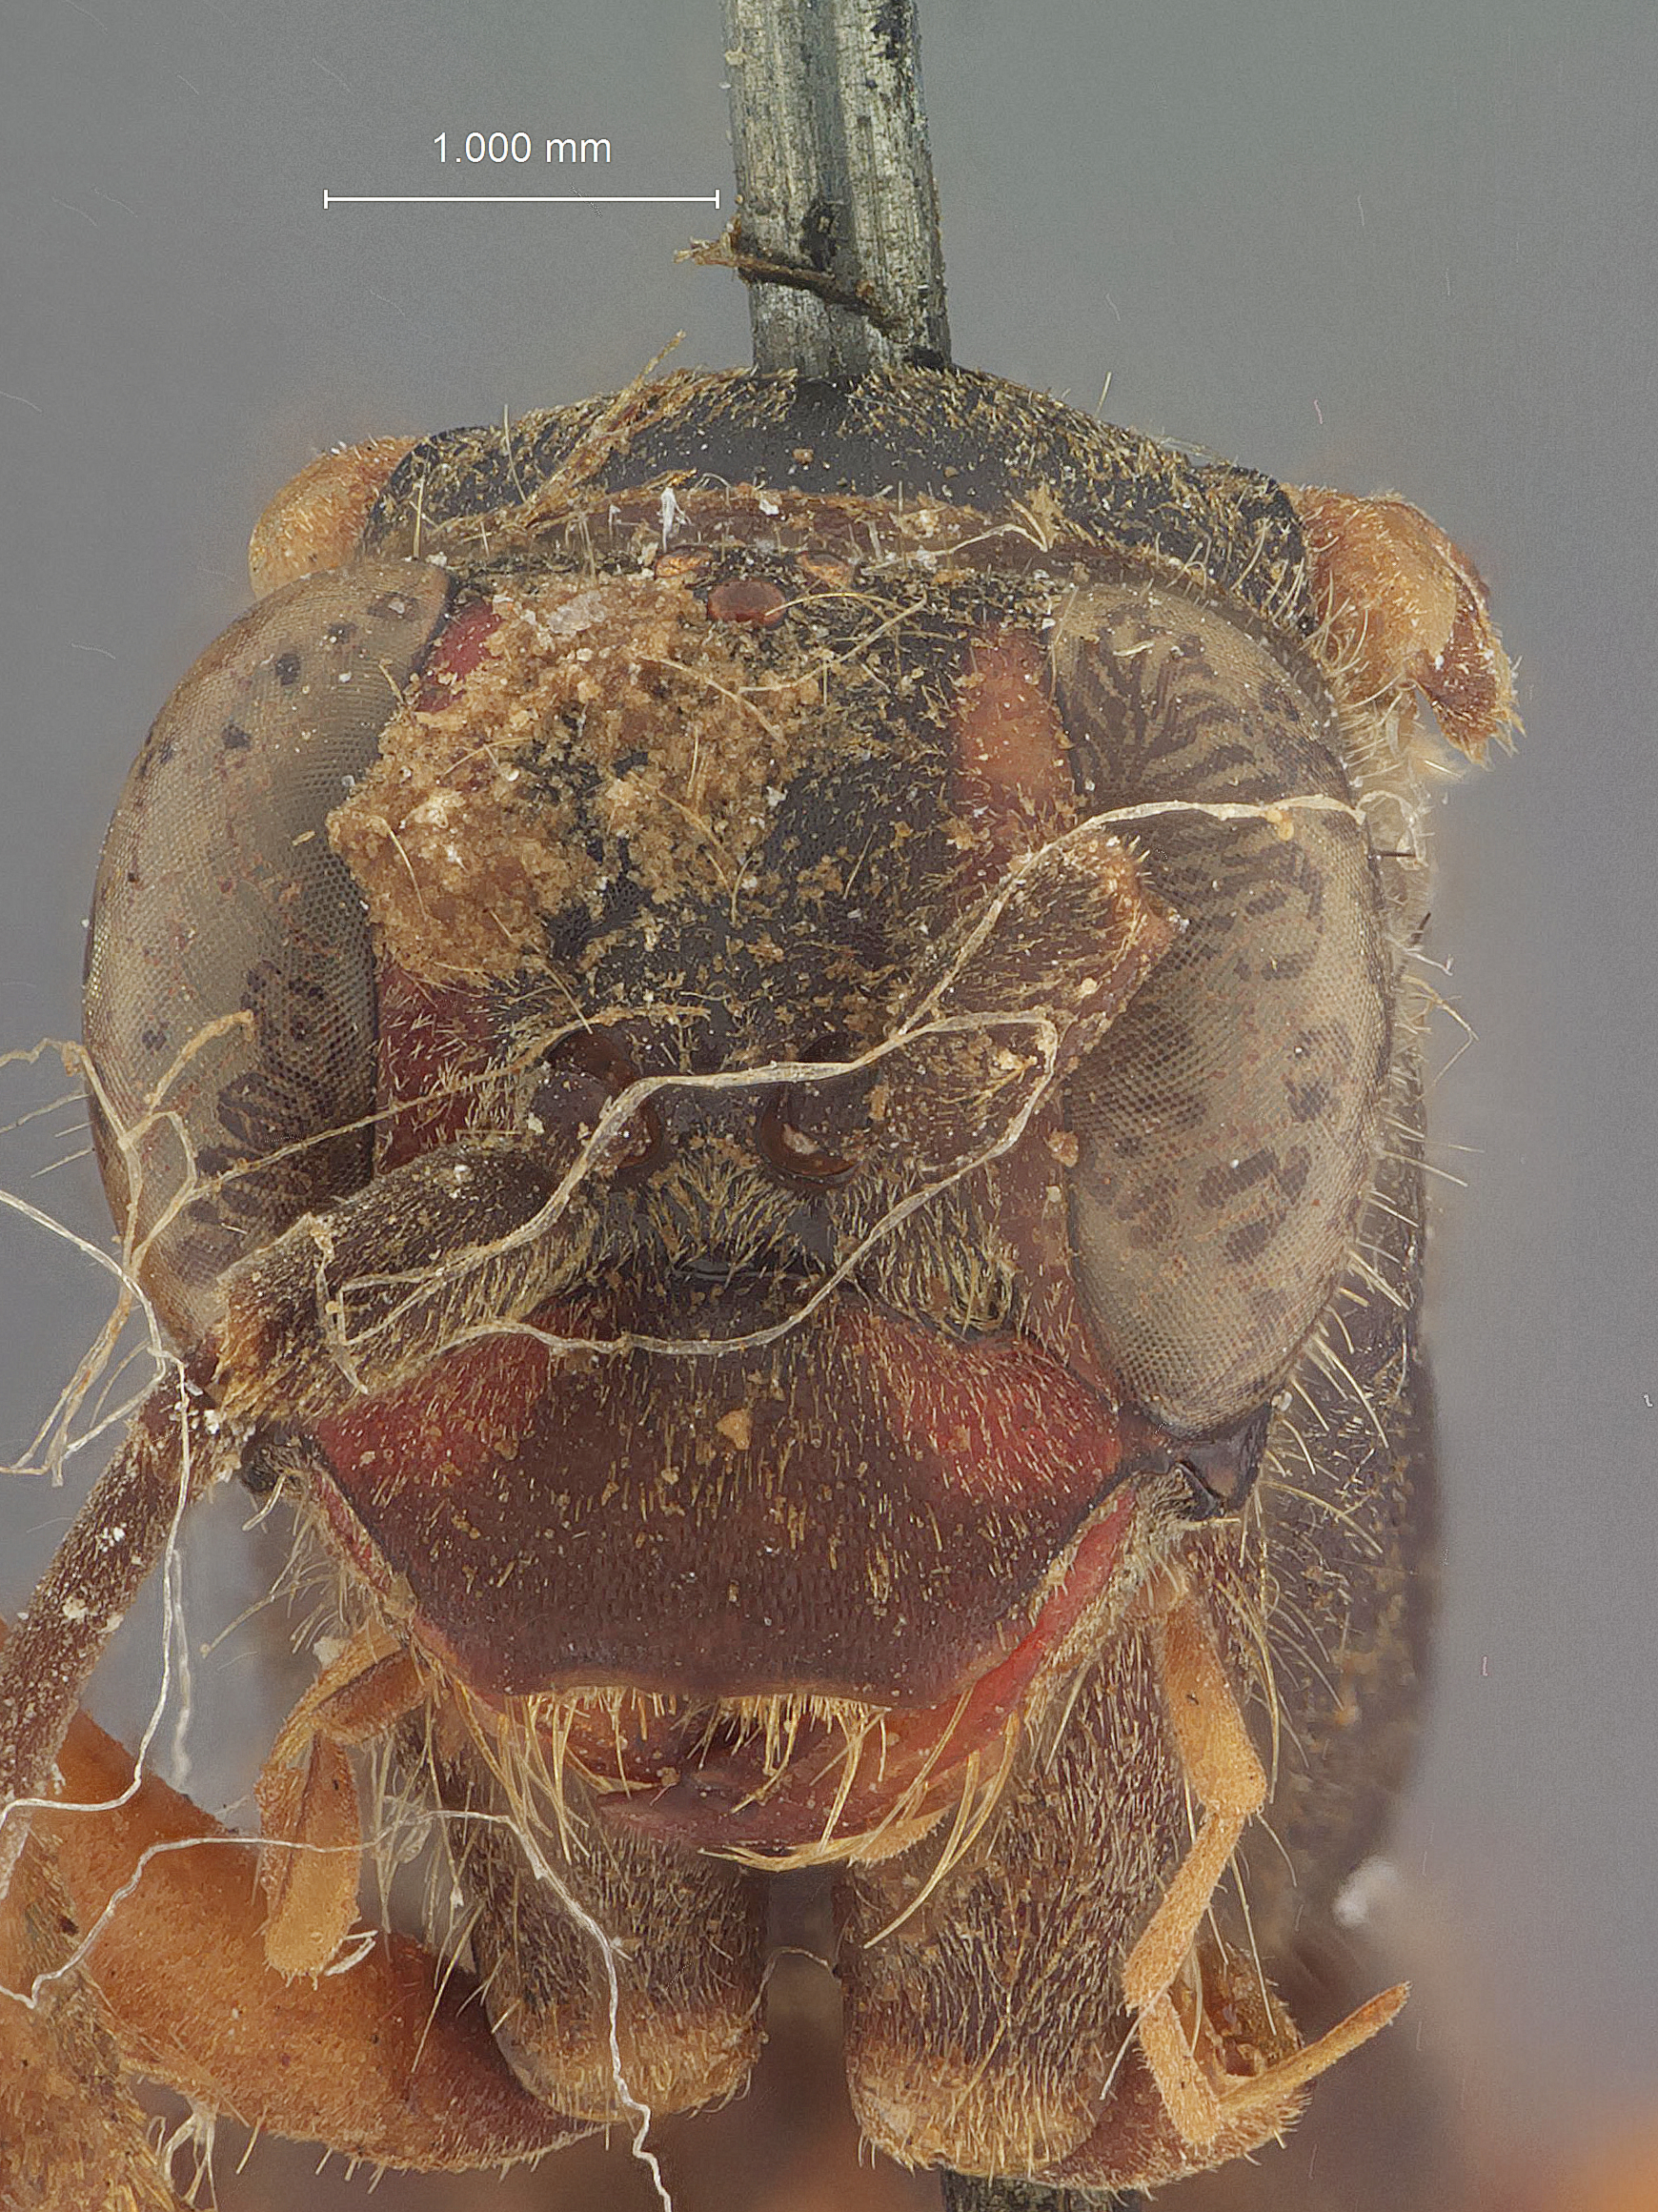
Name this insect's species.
Priocnessus caesius
